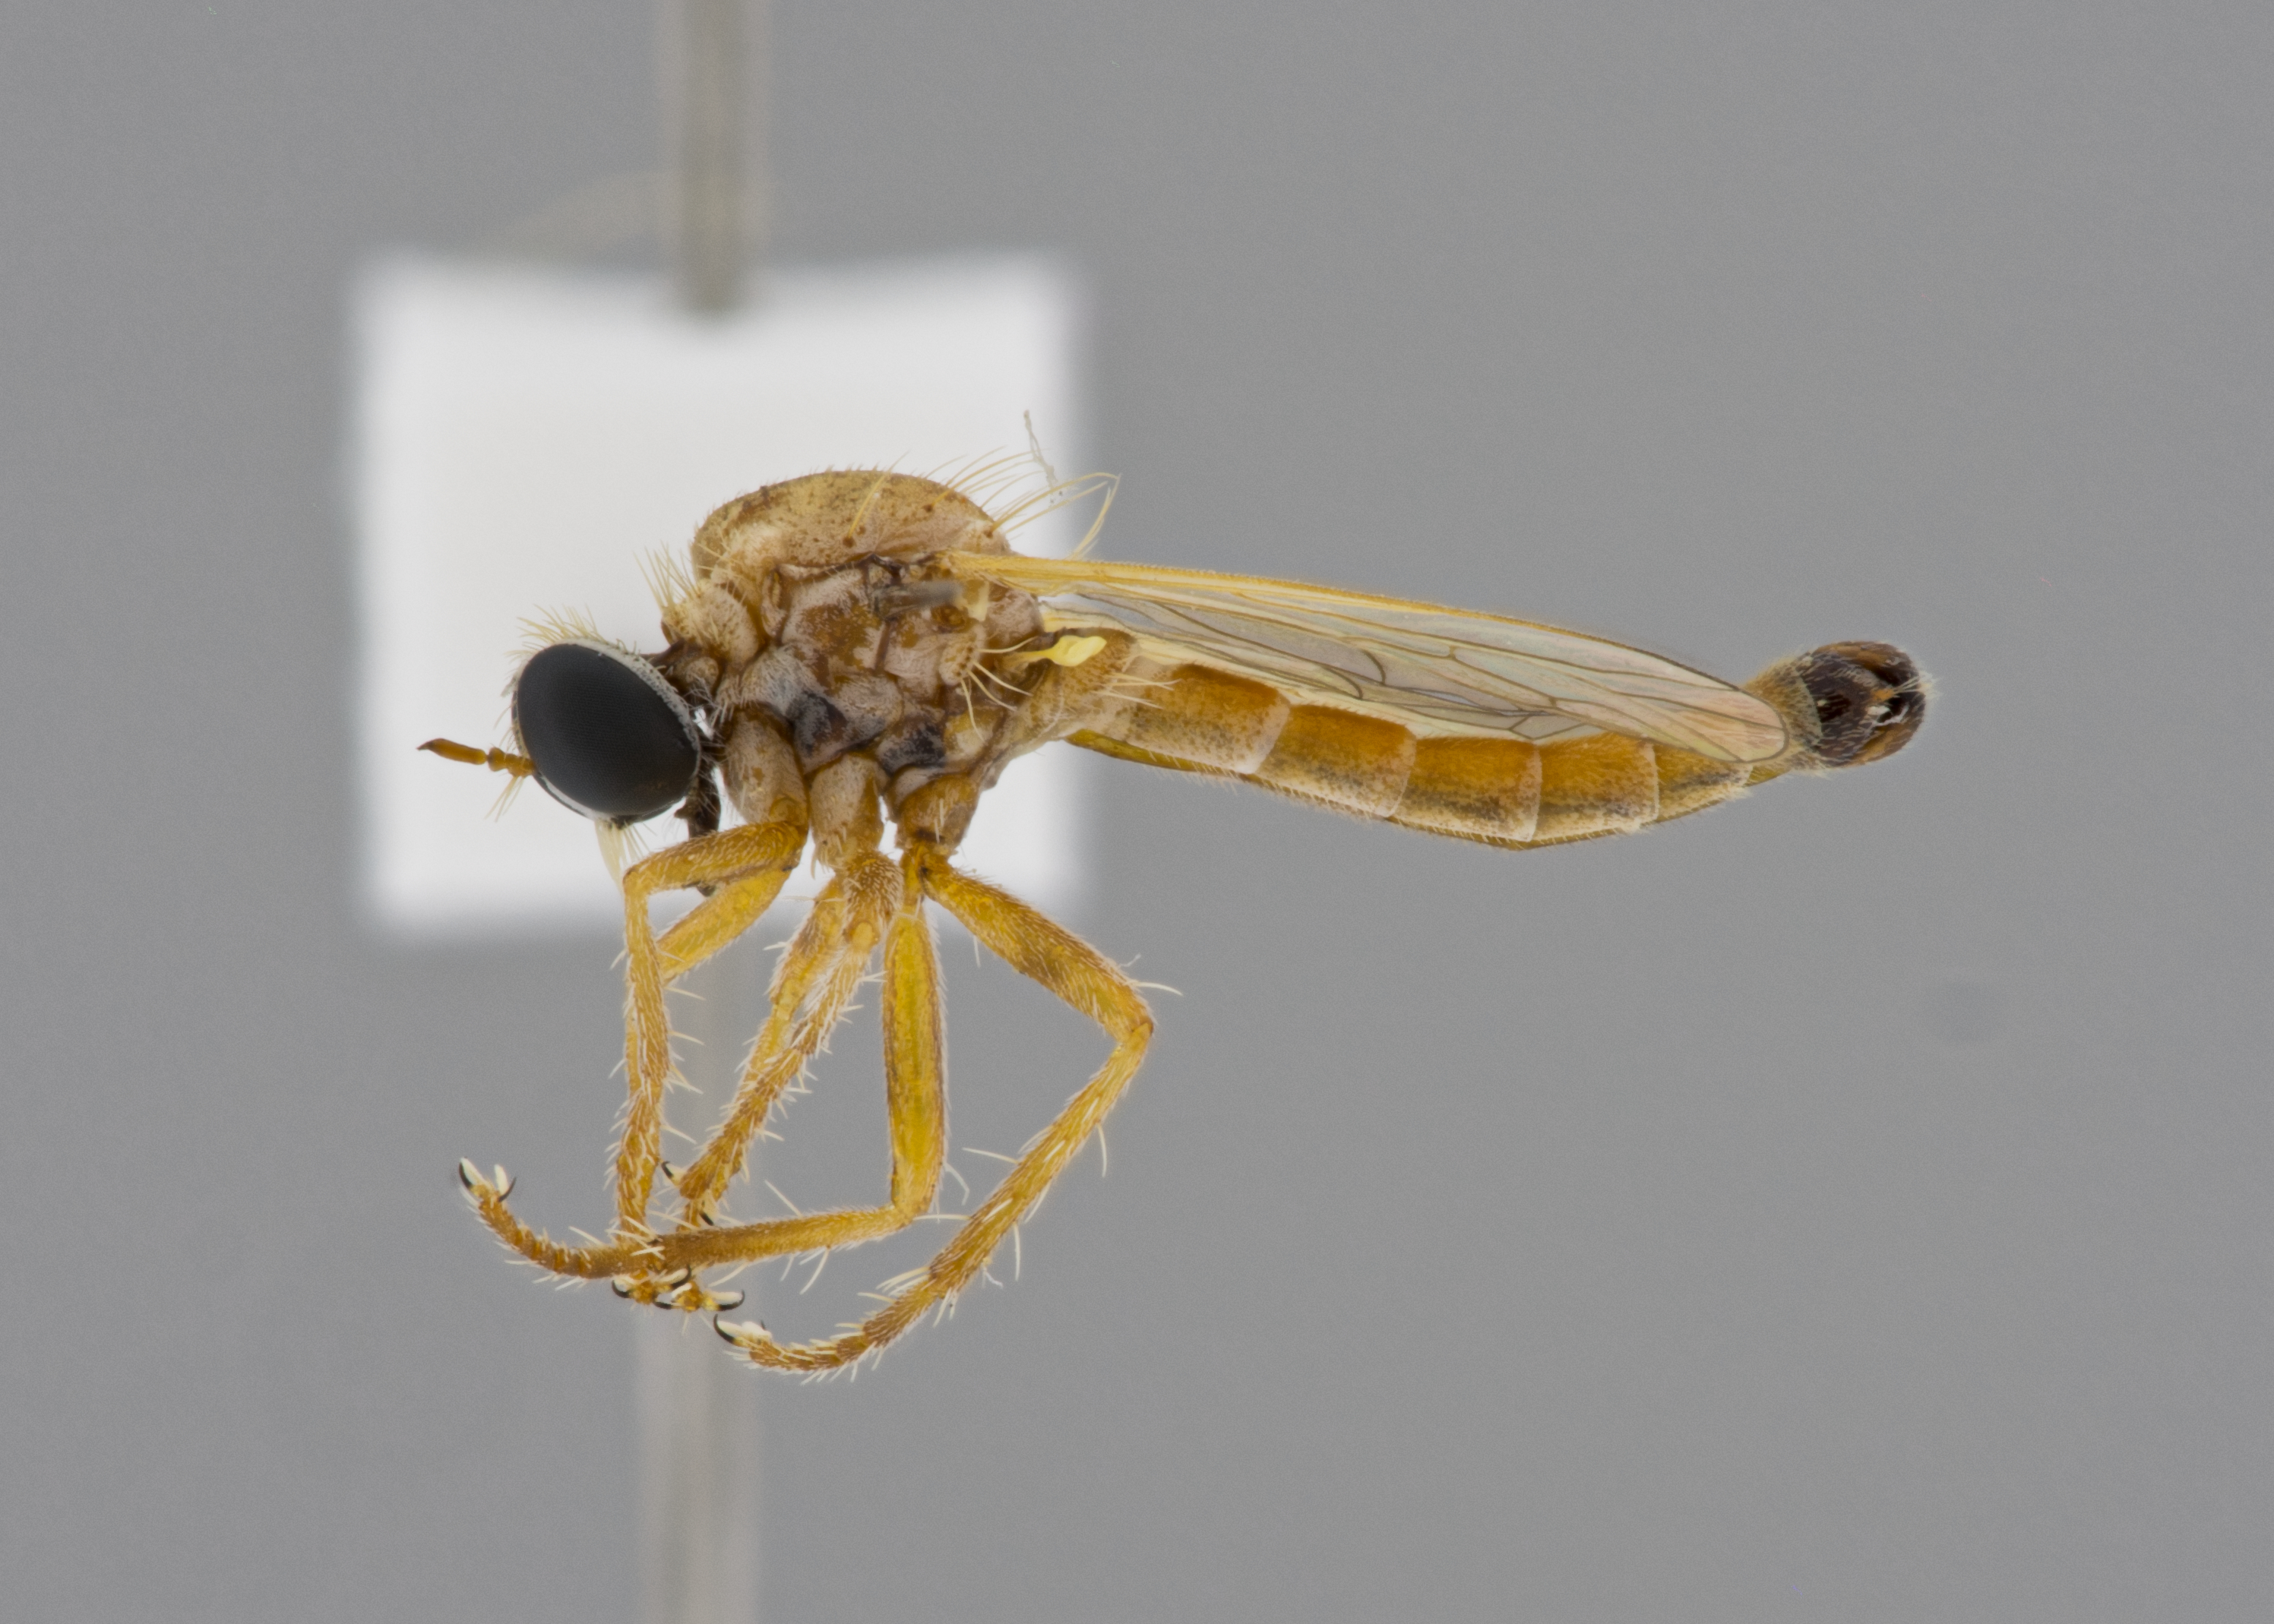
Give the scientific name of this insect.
Microphontes safra
